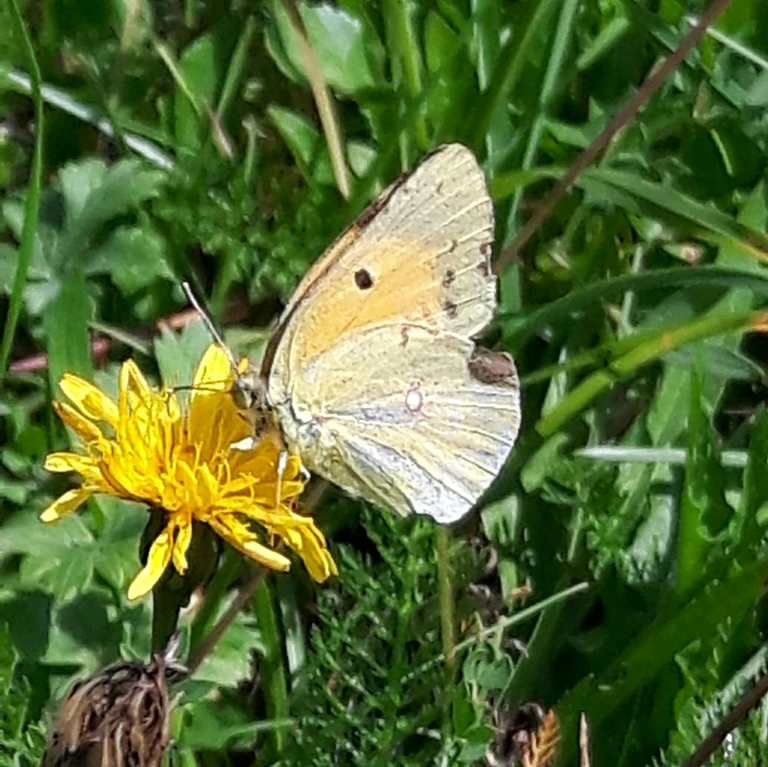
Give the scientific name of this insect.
Colias croceus
